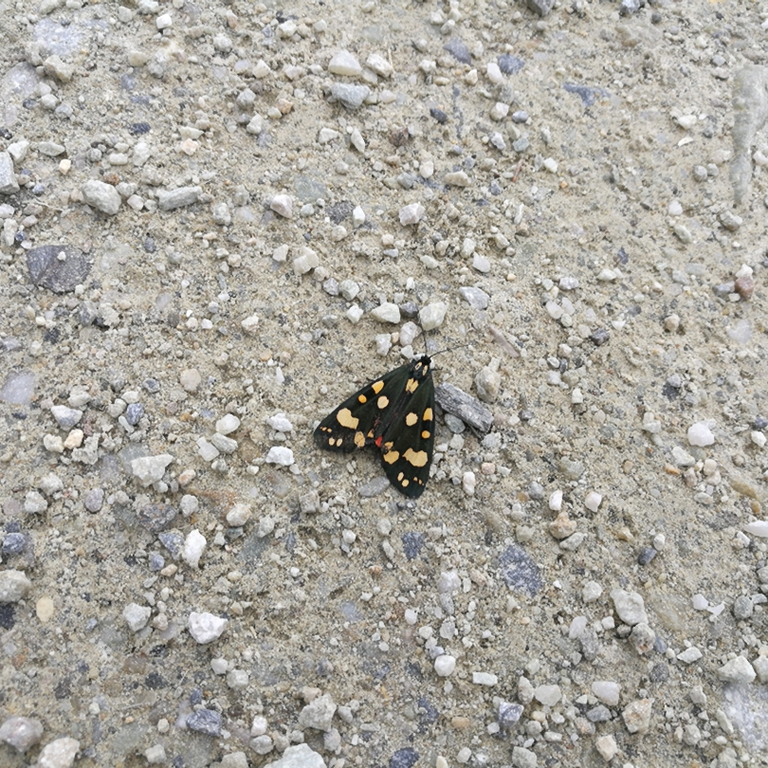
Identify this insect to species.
Callimorpha dominula
